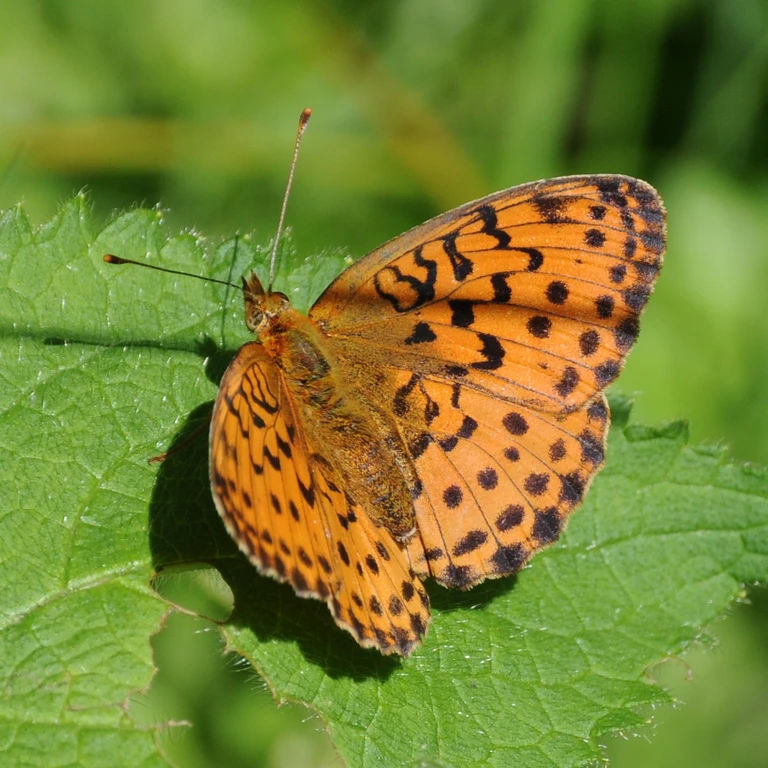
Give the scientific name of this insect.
Brenthis daphne
